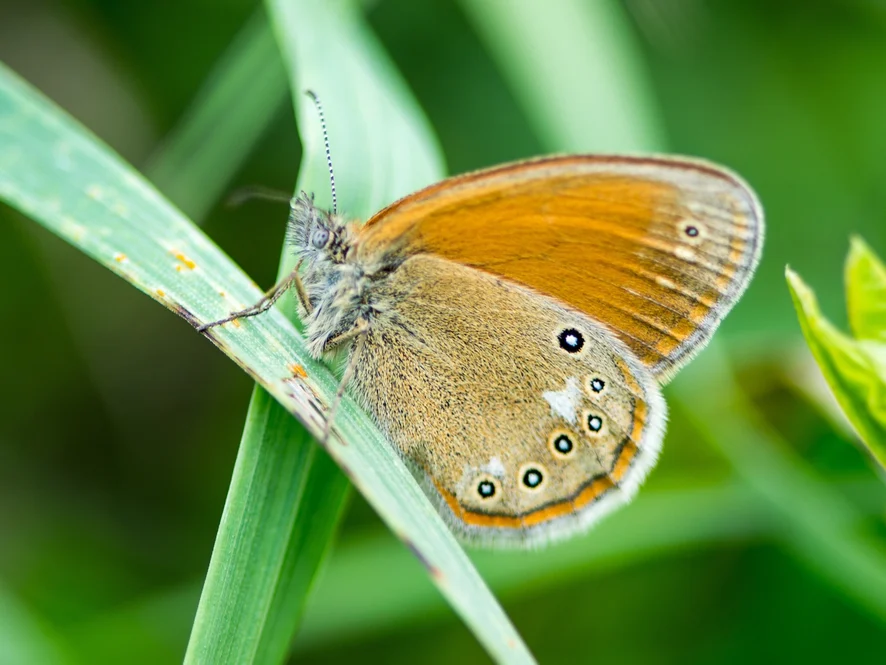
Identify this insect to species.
Coenonympha glycerion (also Coenonympha iphis)
